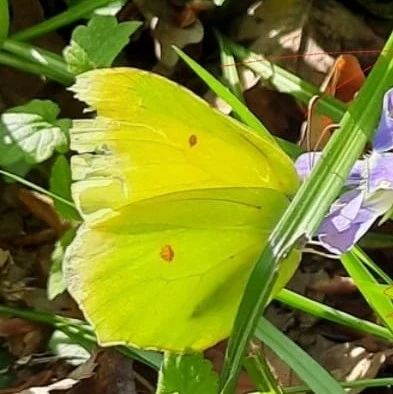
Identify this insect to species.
Gonepteryx rhamni
